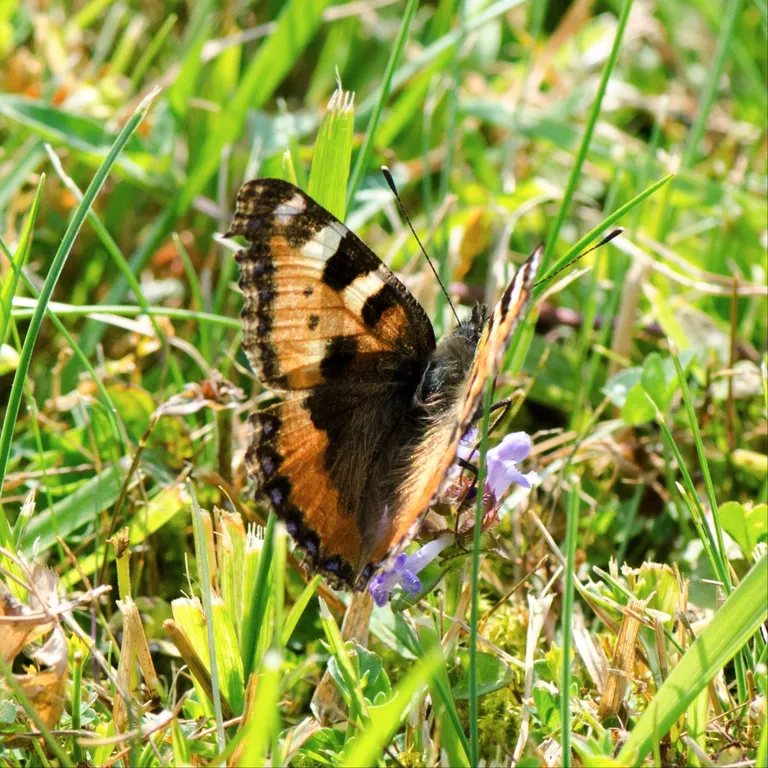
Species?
Aglais urticae
